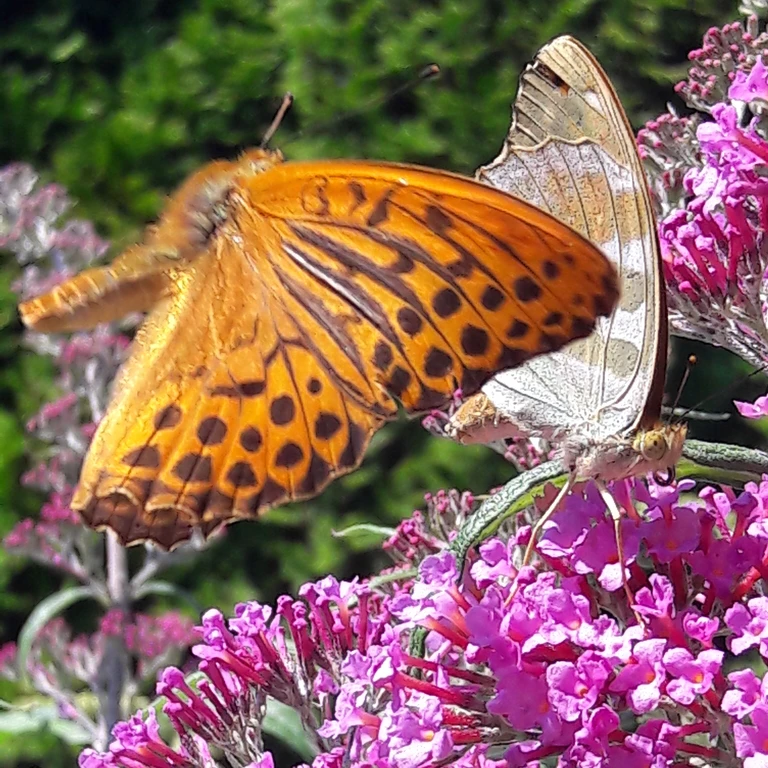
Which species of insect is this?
Argynnis paphia
